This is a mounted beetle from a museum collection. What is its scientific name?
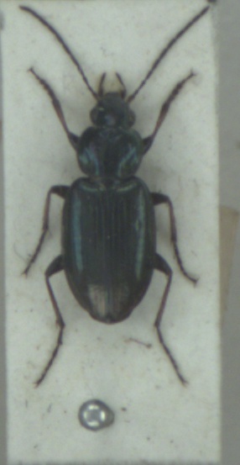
Agonum muelleri
